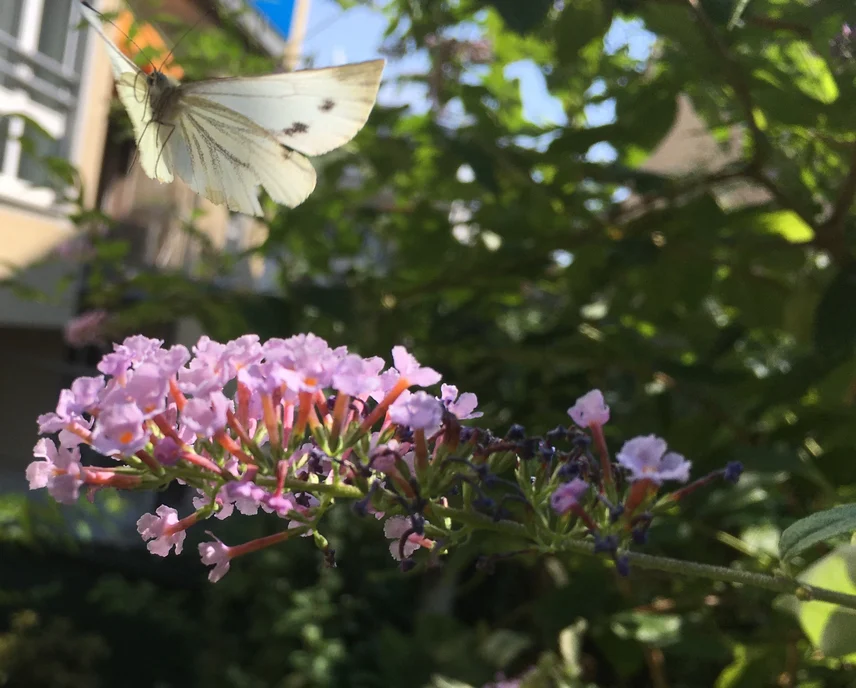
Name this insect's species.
Pieris napi
